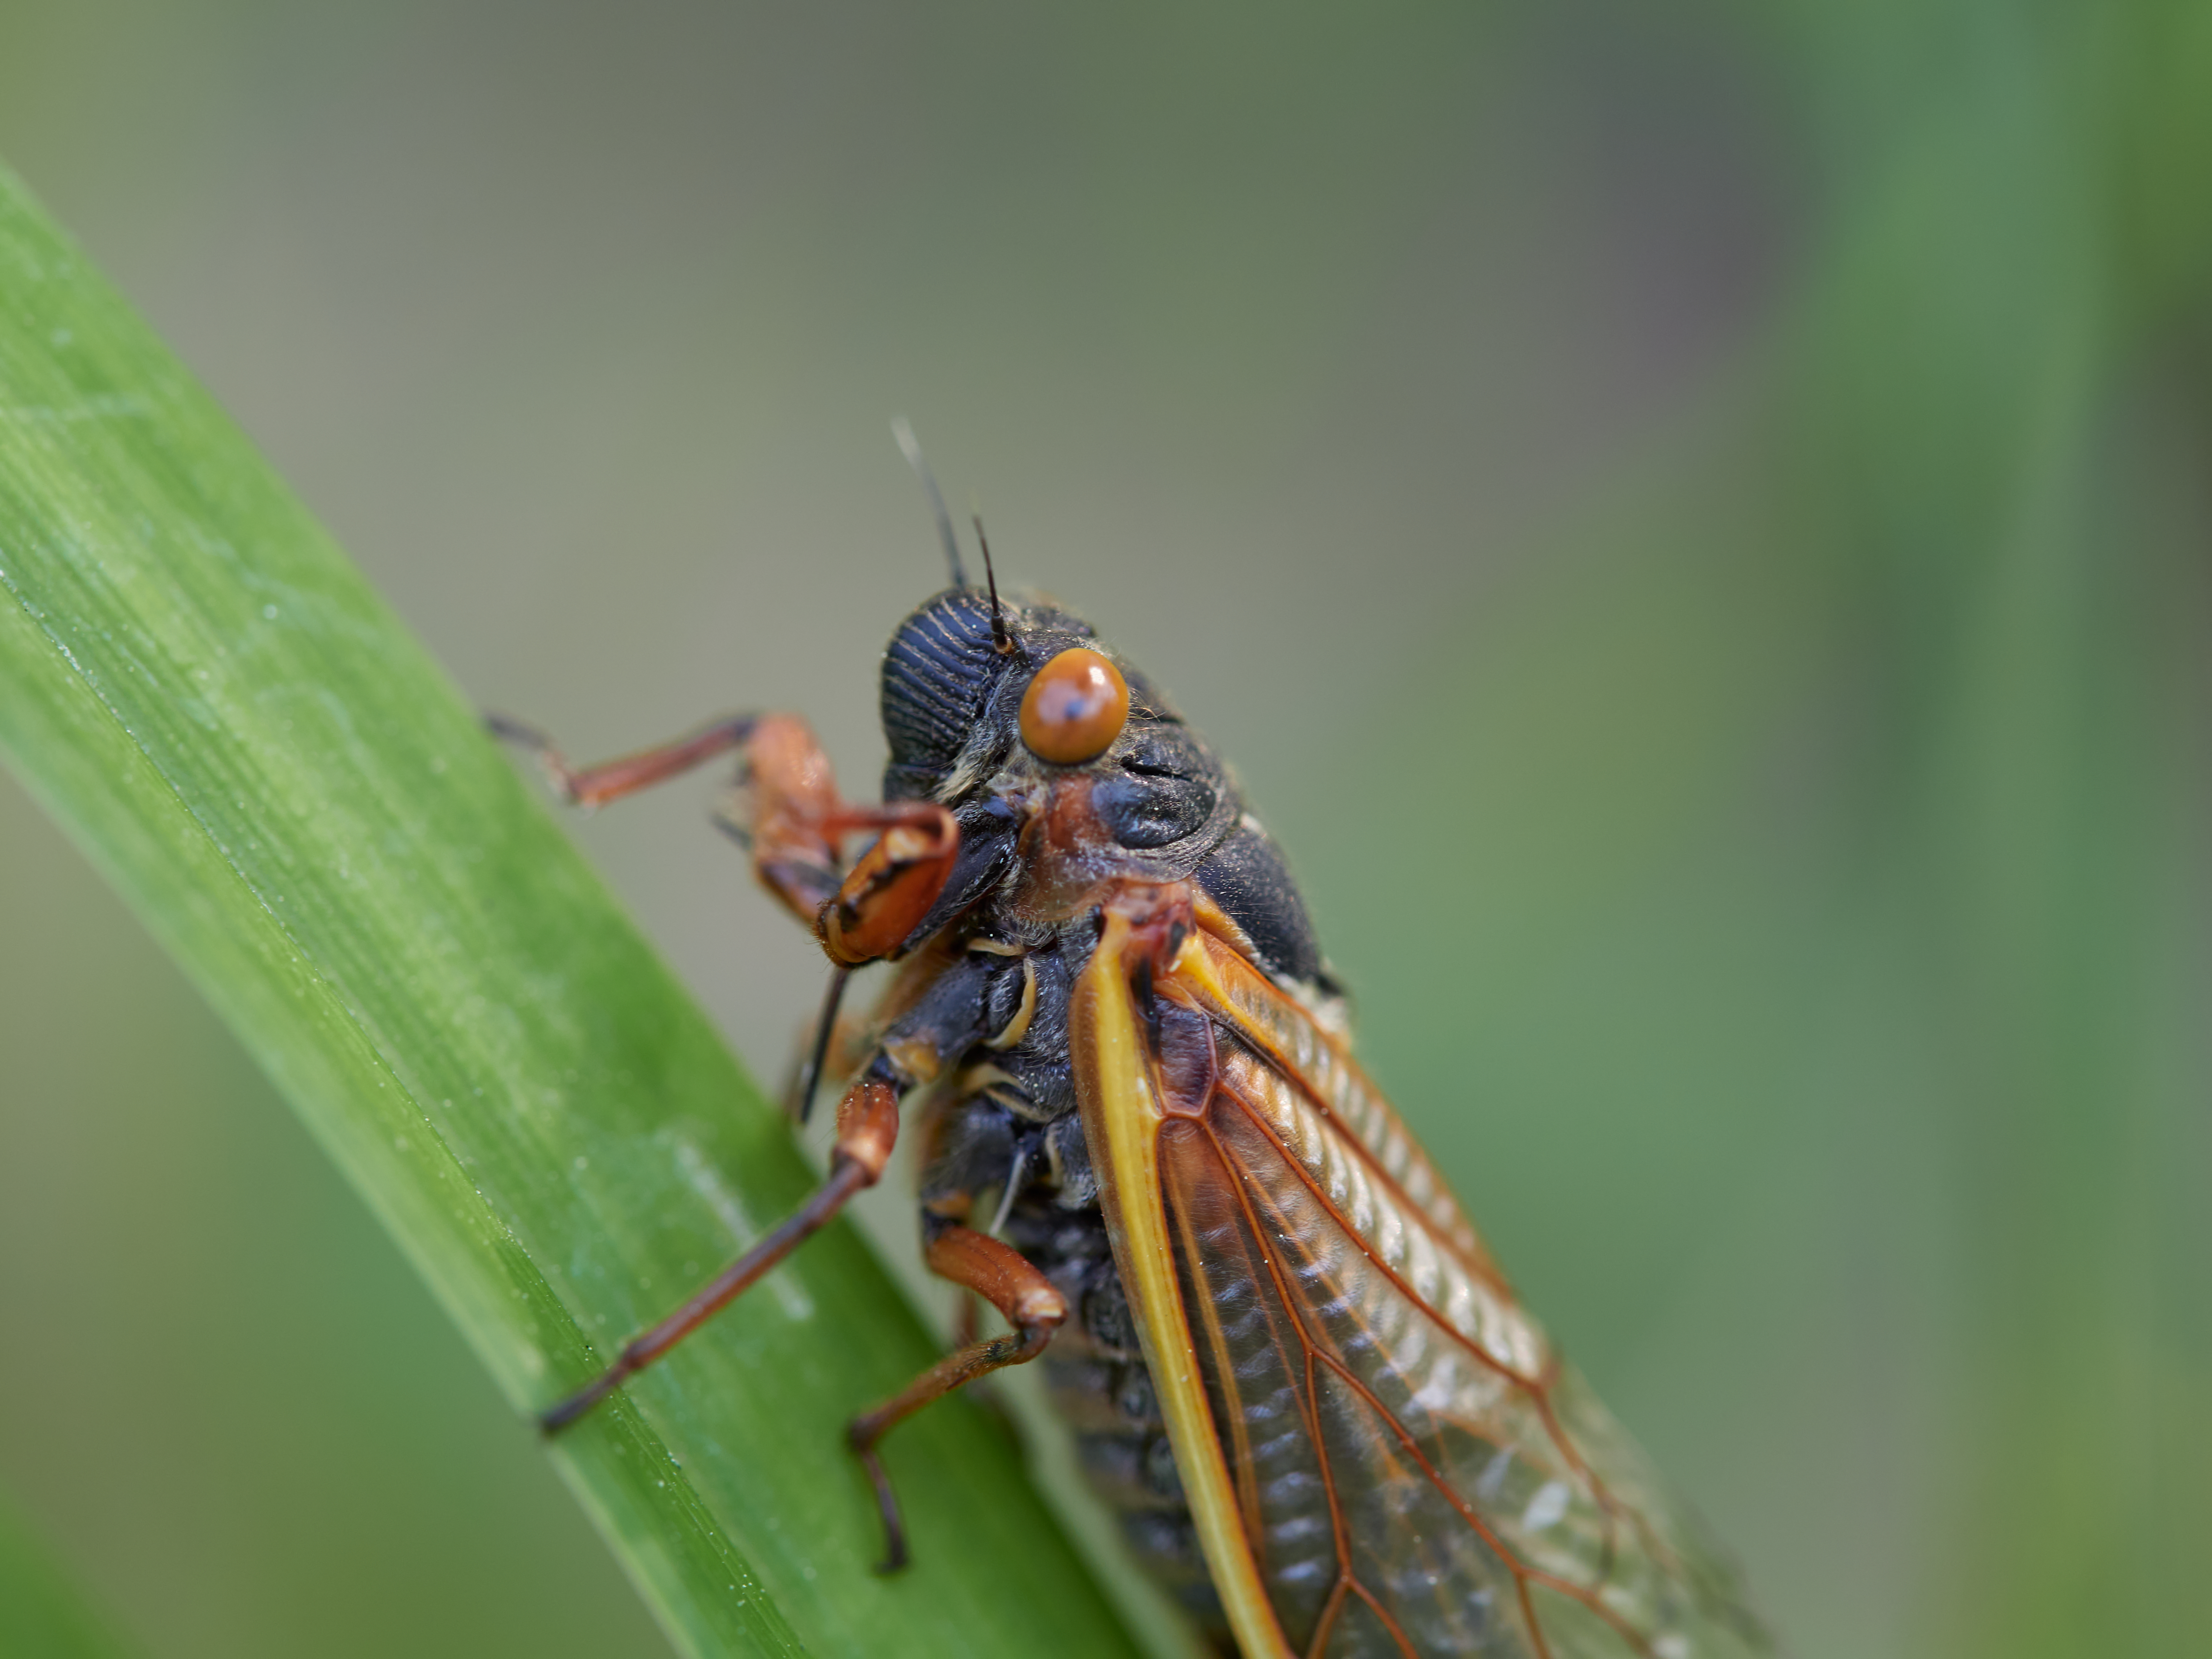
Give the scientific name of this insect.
Magicicada septendecim
